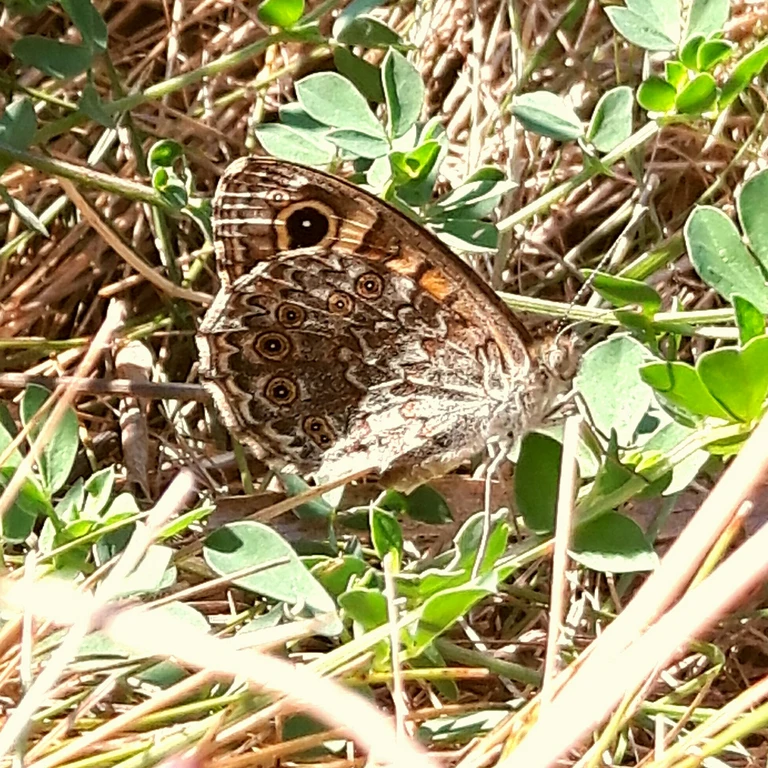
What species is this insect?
Lasiommata megera (also Pararge megera)
